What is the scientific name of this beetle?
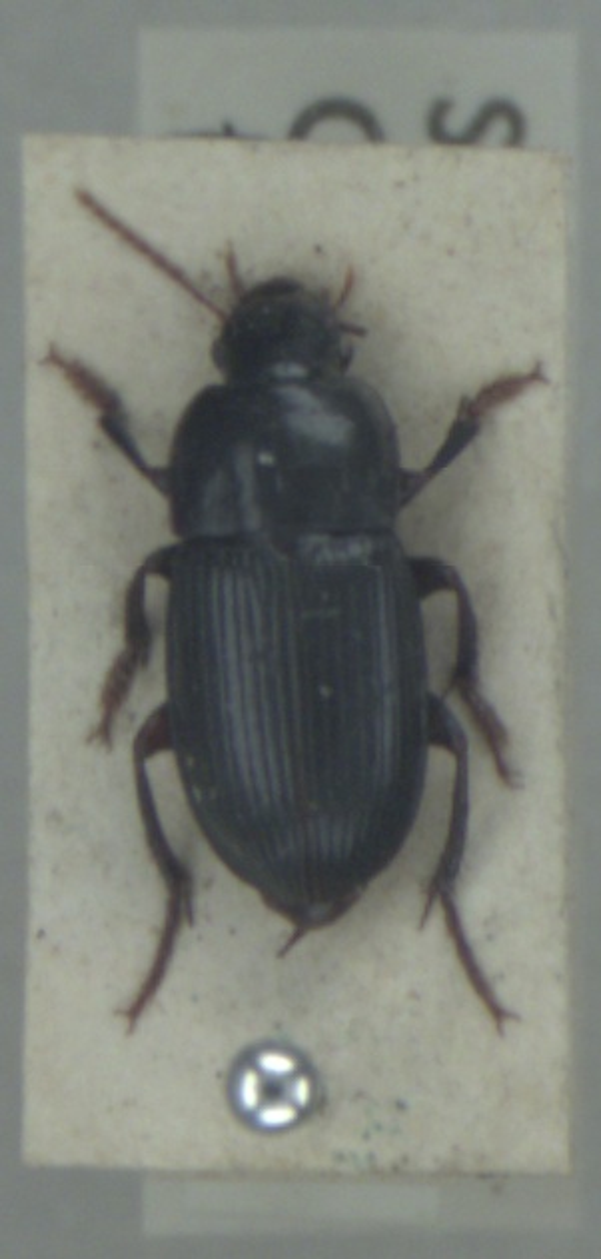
Harpalus tardus
